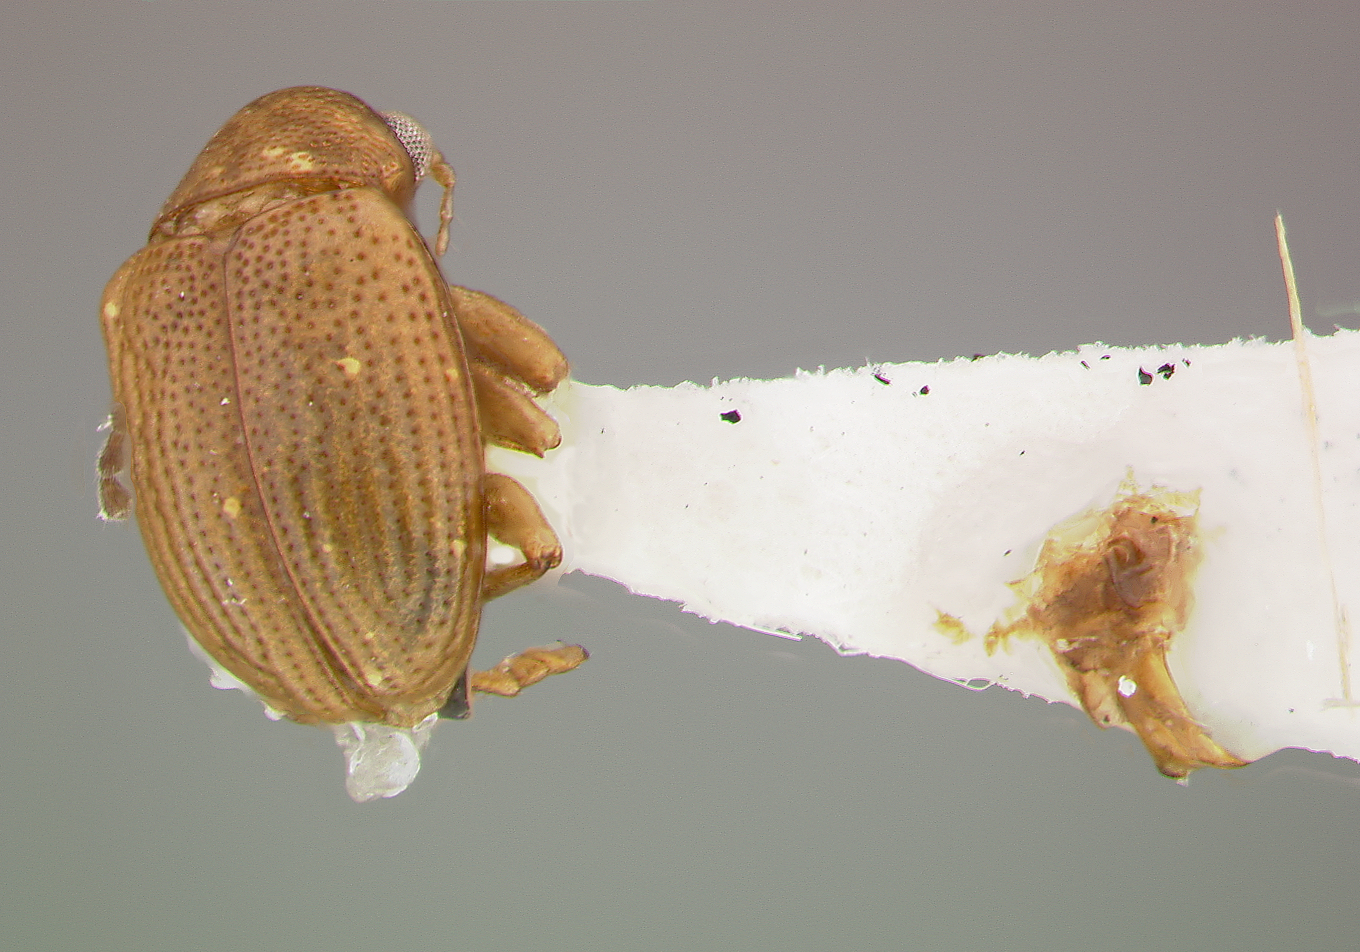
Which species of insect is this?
Alethaxius dominicae
